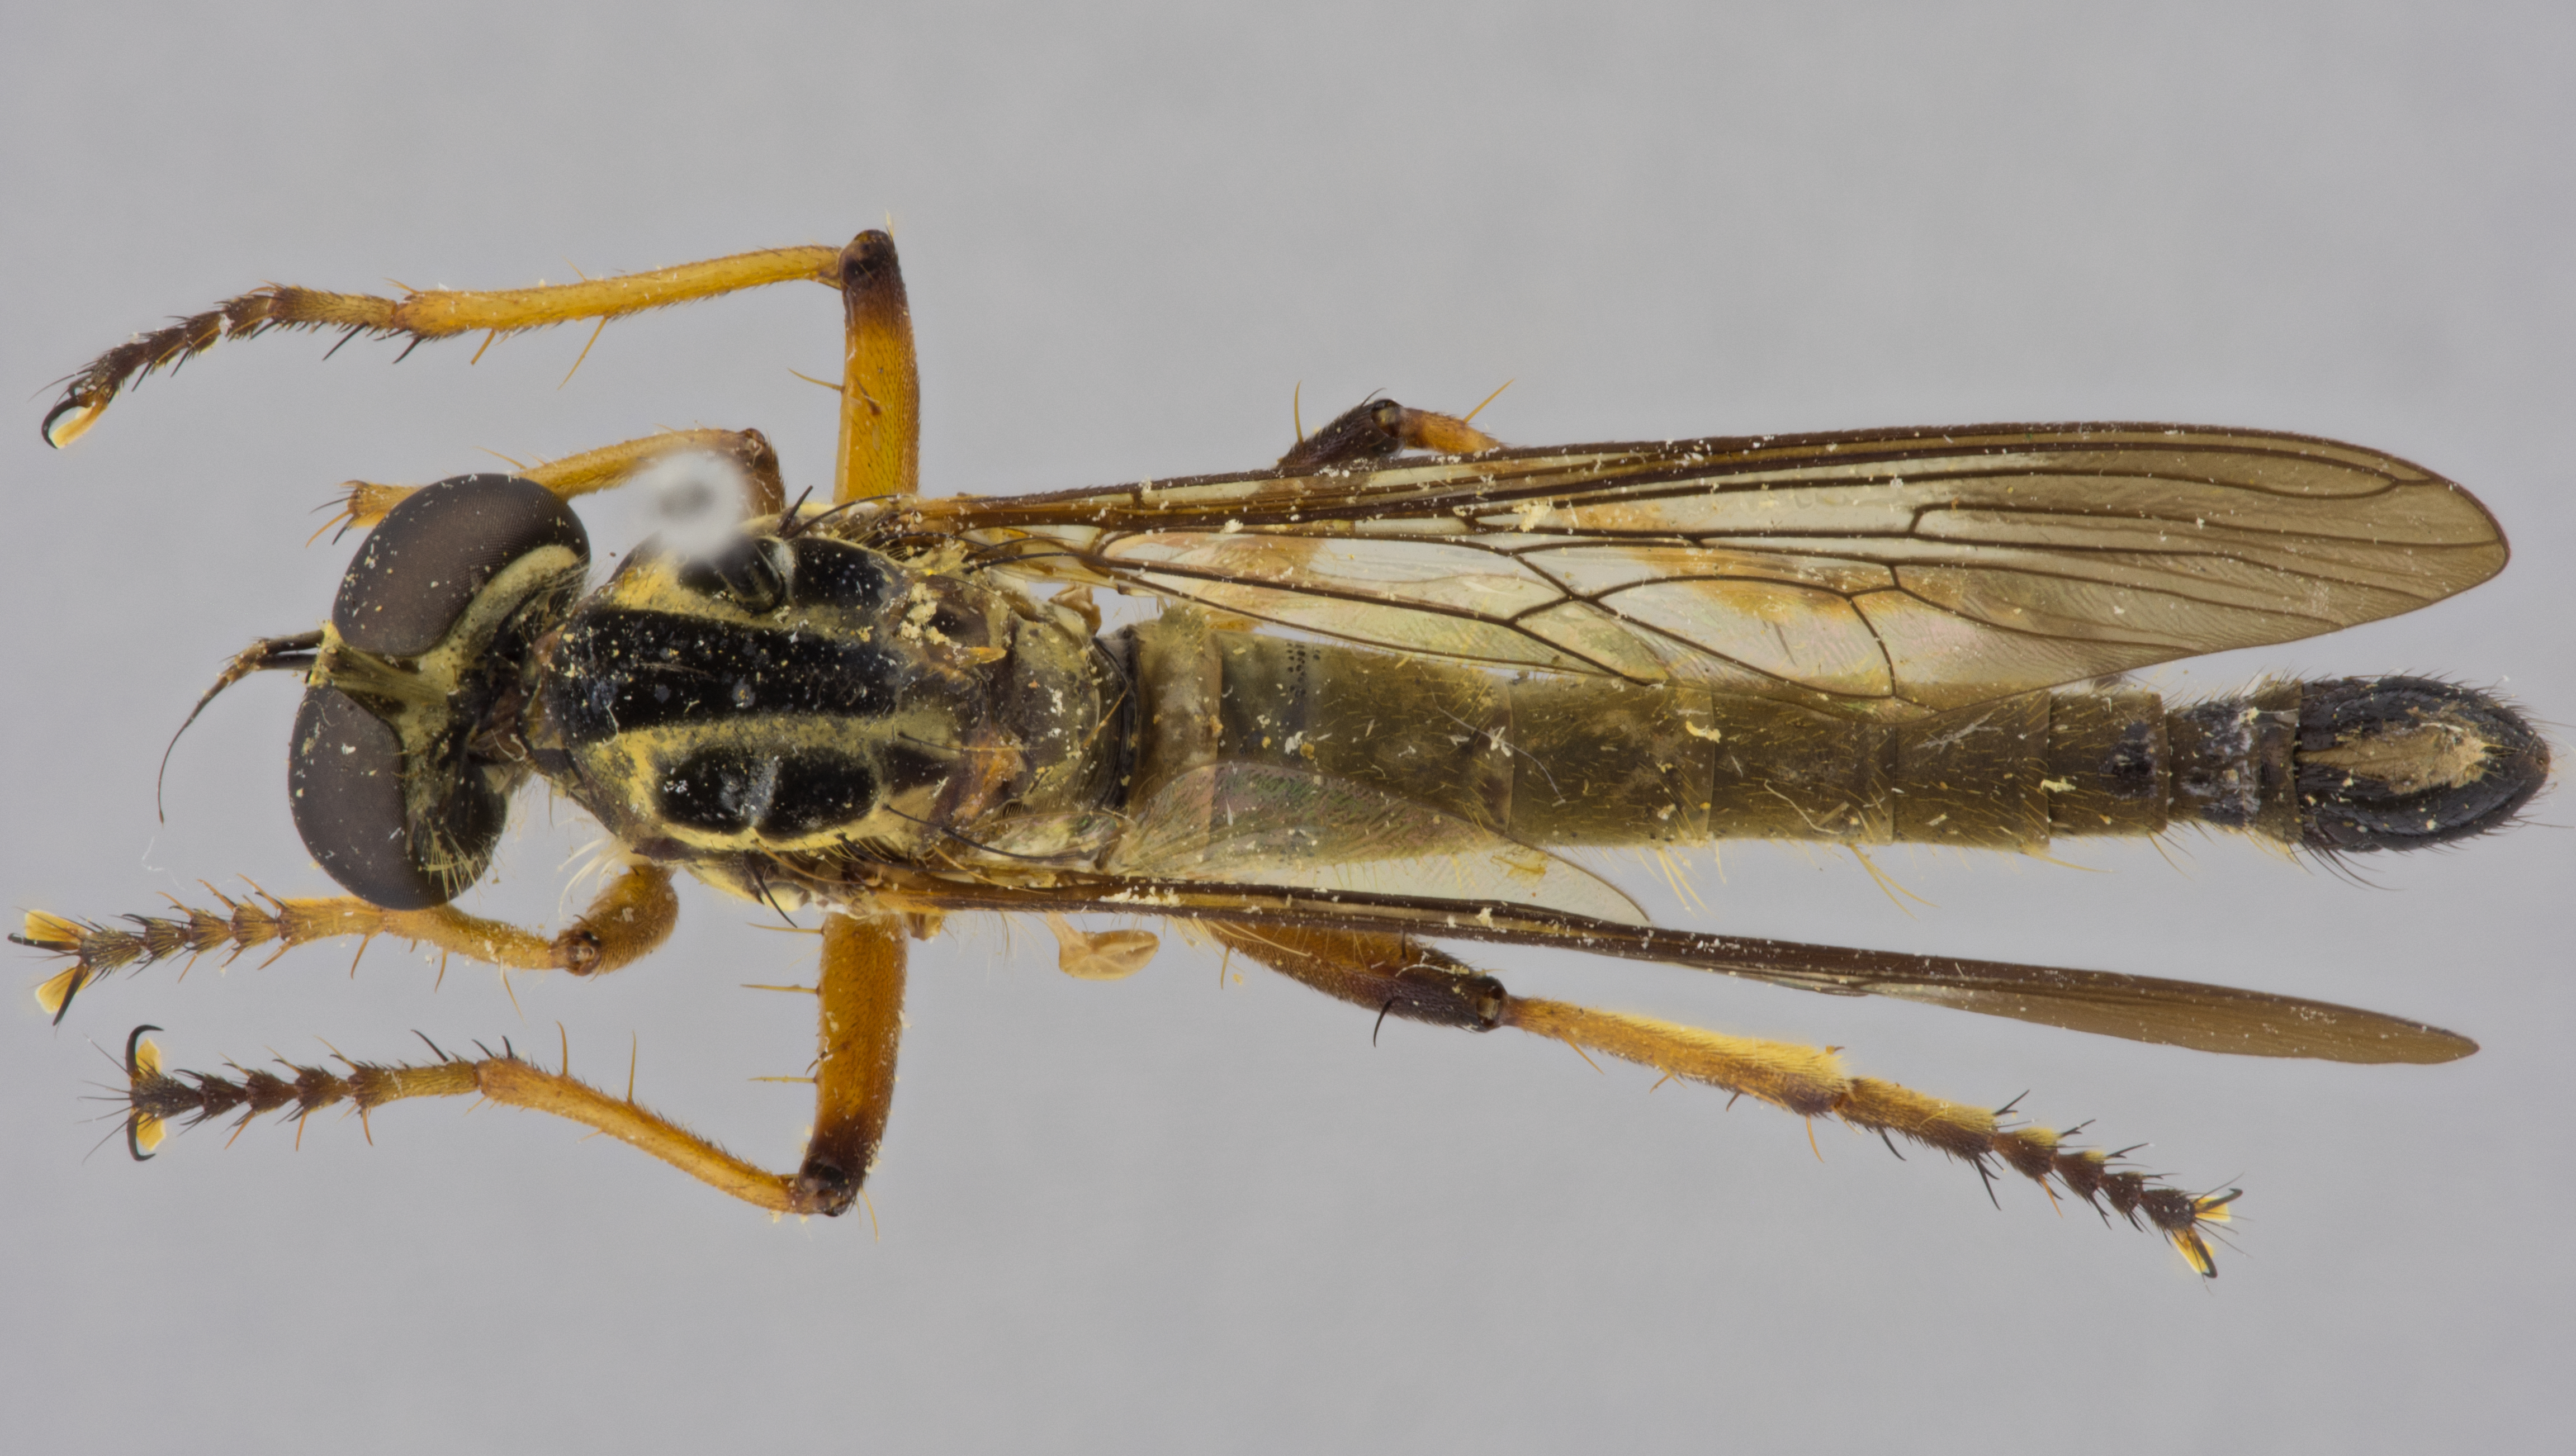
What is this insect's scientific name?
Lycoprosopa atrimaculata
